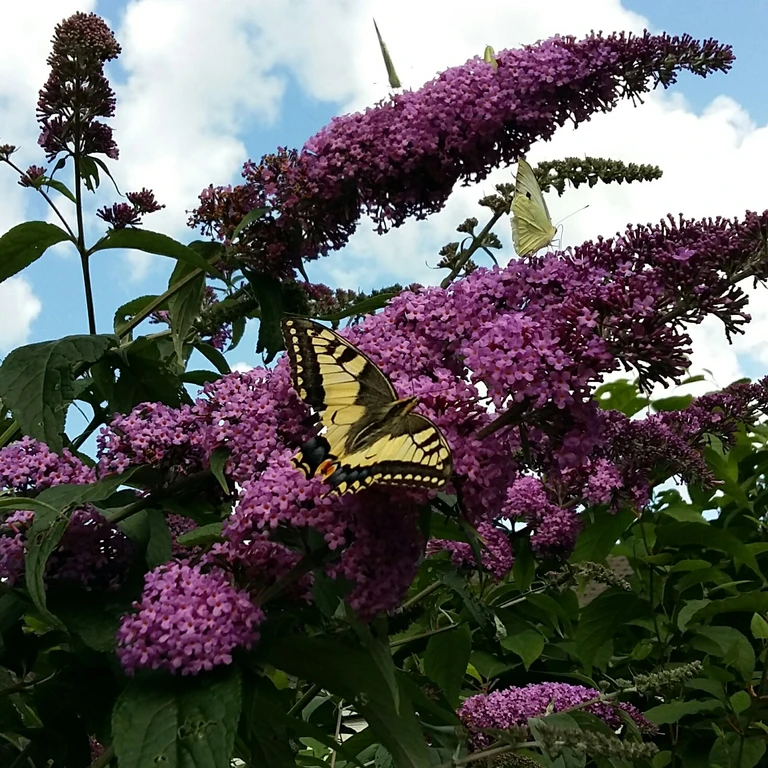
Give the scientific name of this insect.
Papilio machaon
